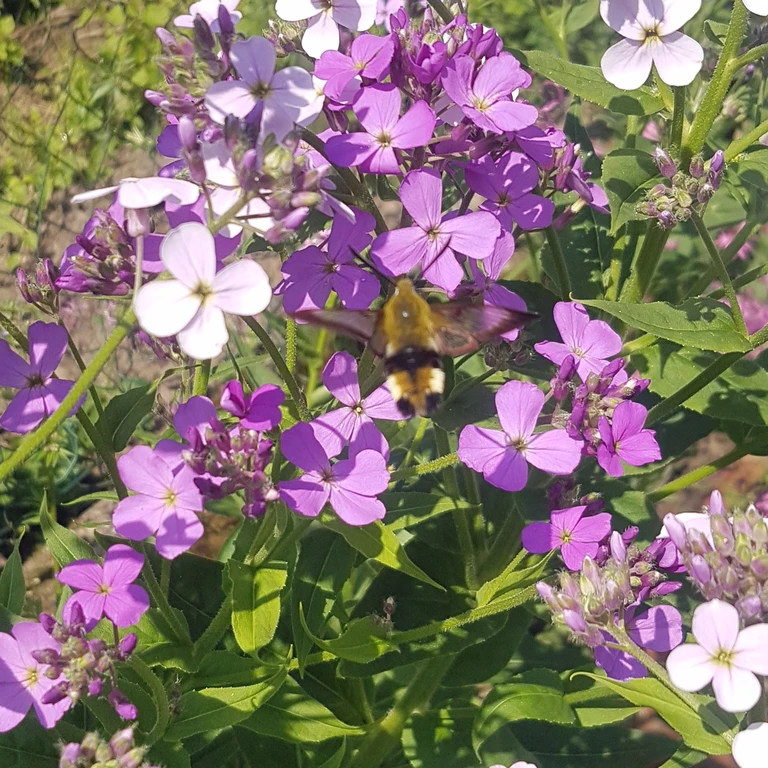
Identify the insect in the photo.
Hemaris fuciformis
